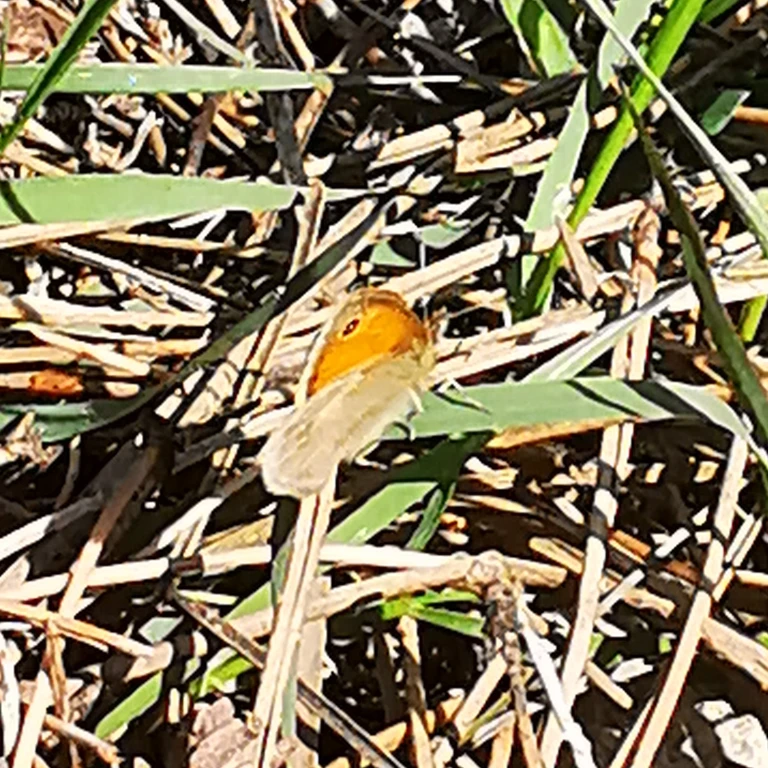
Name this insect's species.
Coenonympha pamphilus
